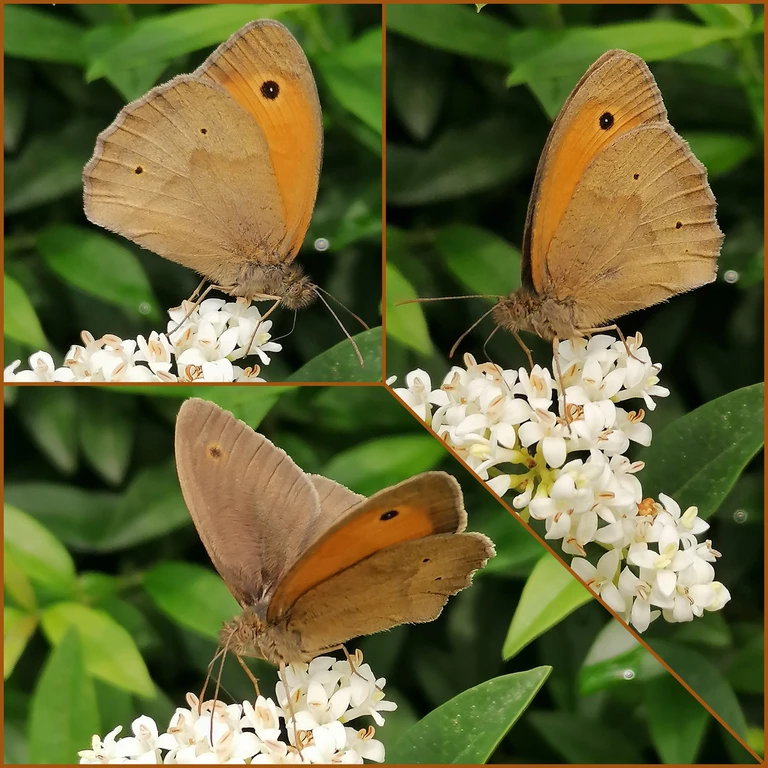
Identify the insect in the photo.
Maniola jurtina
